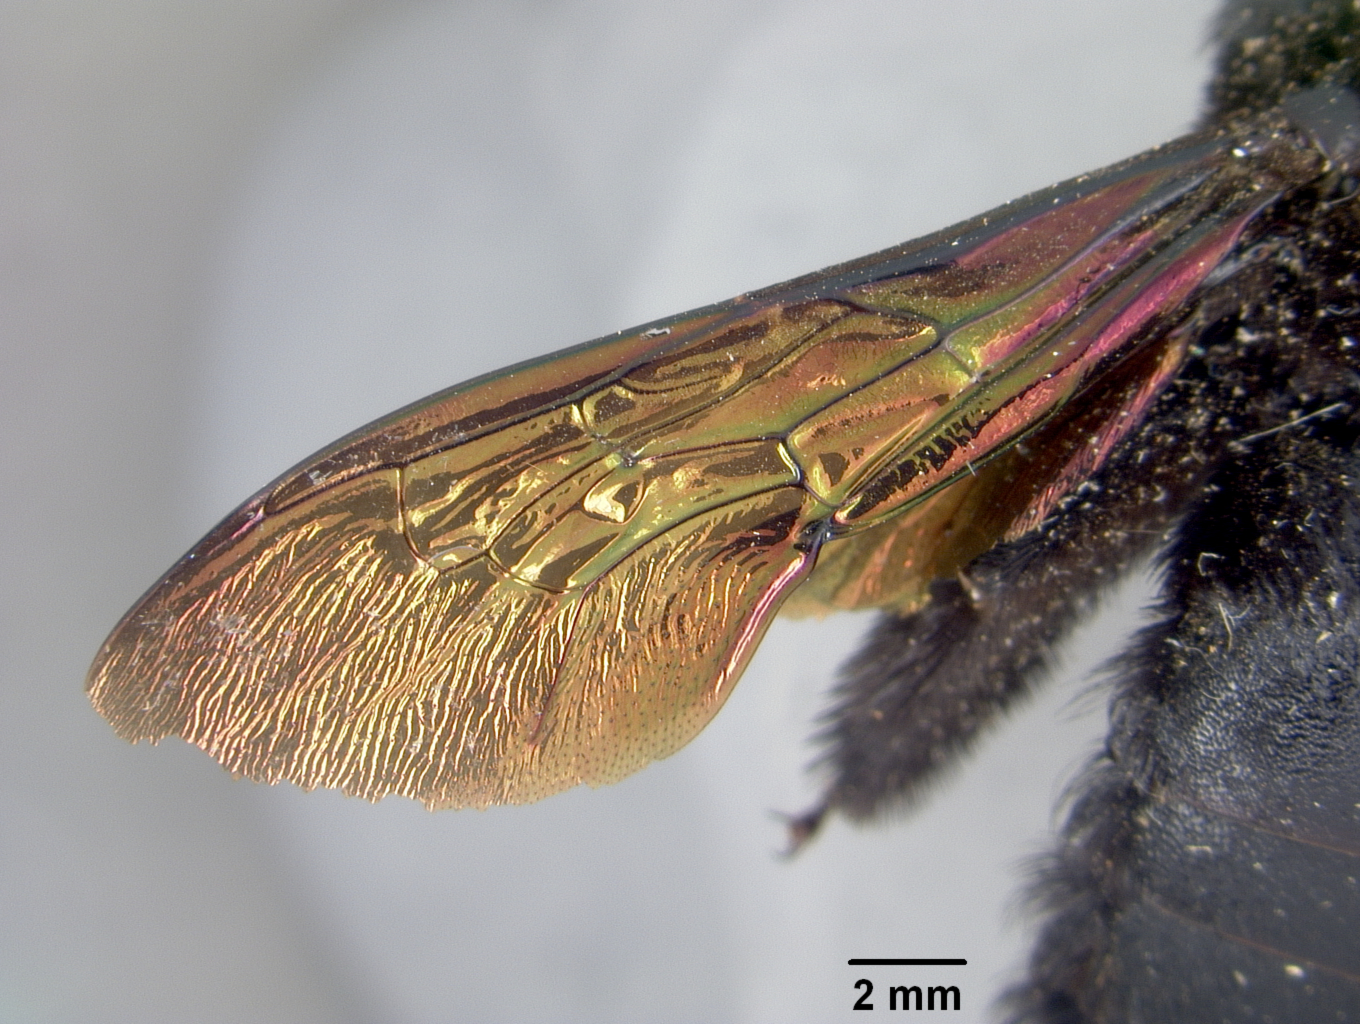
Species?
Mesotrichia kerri
